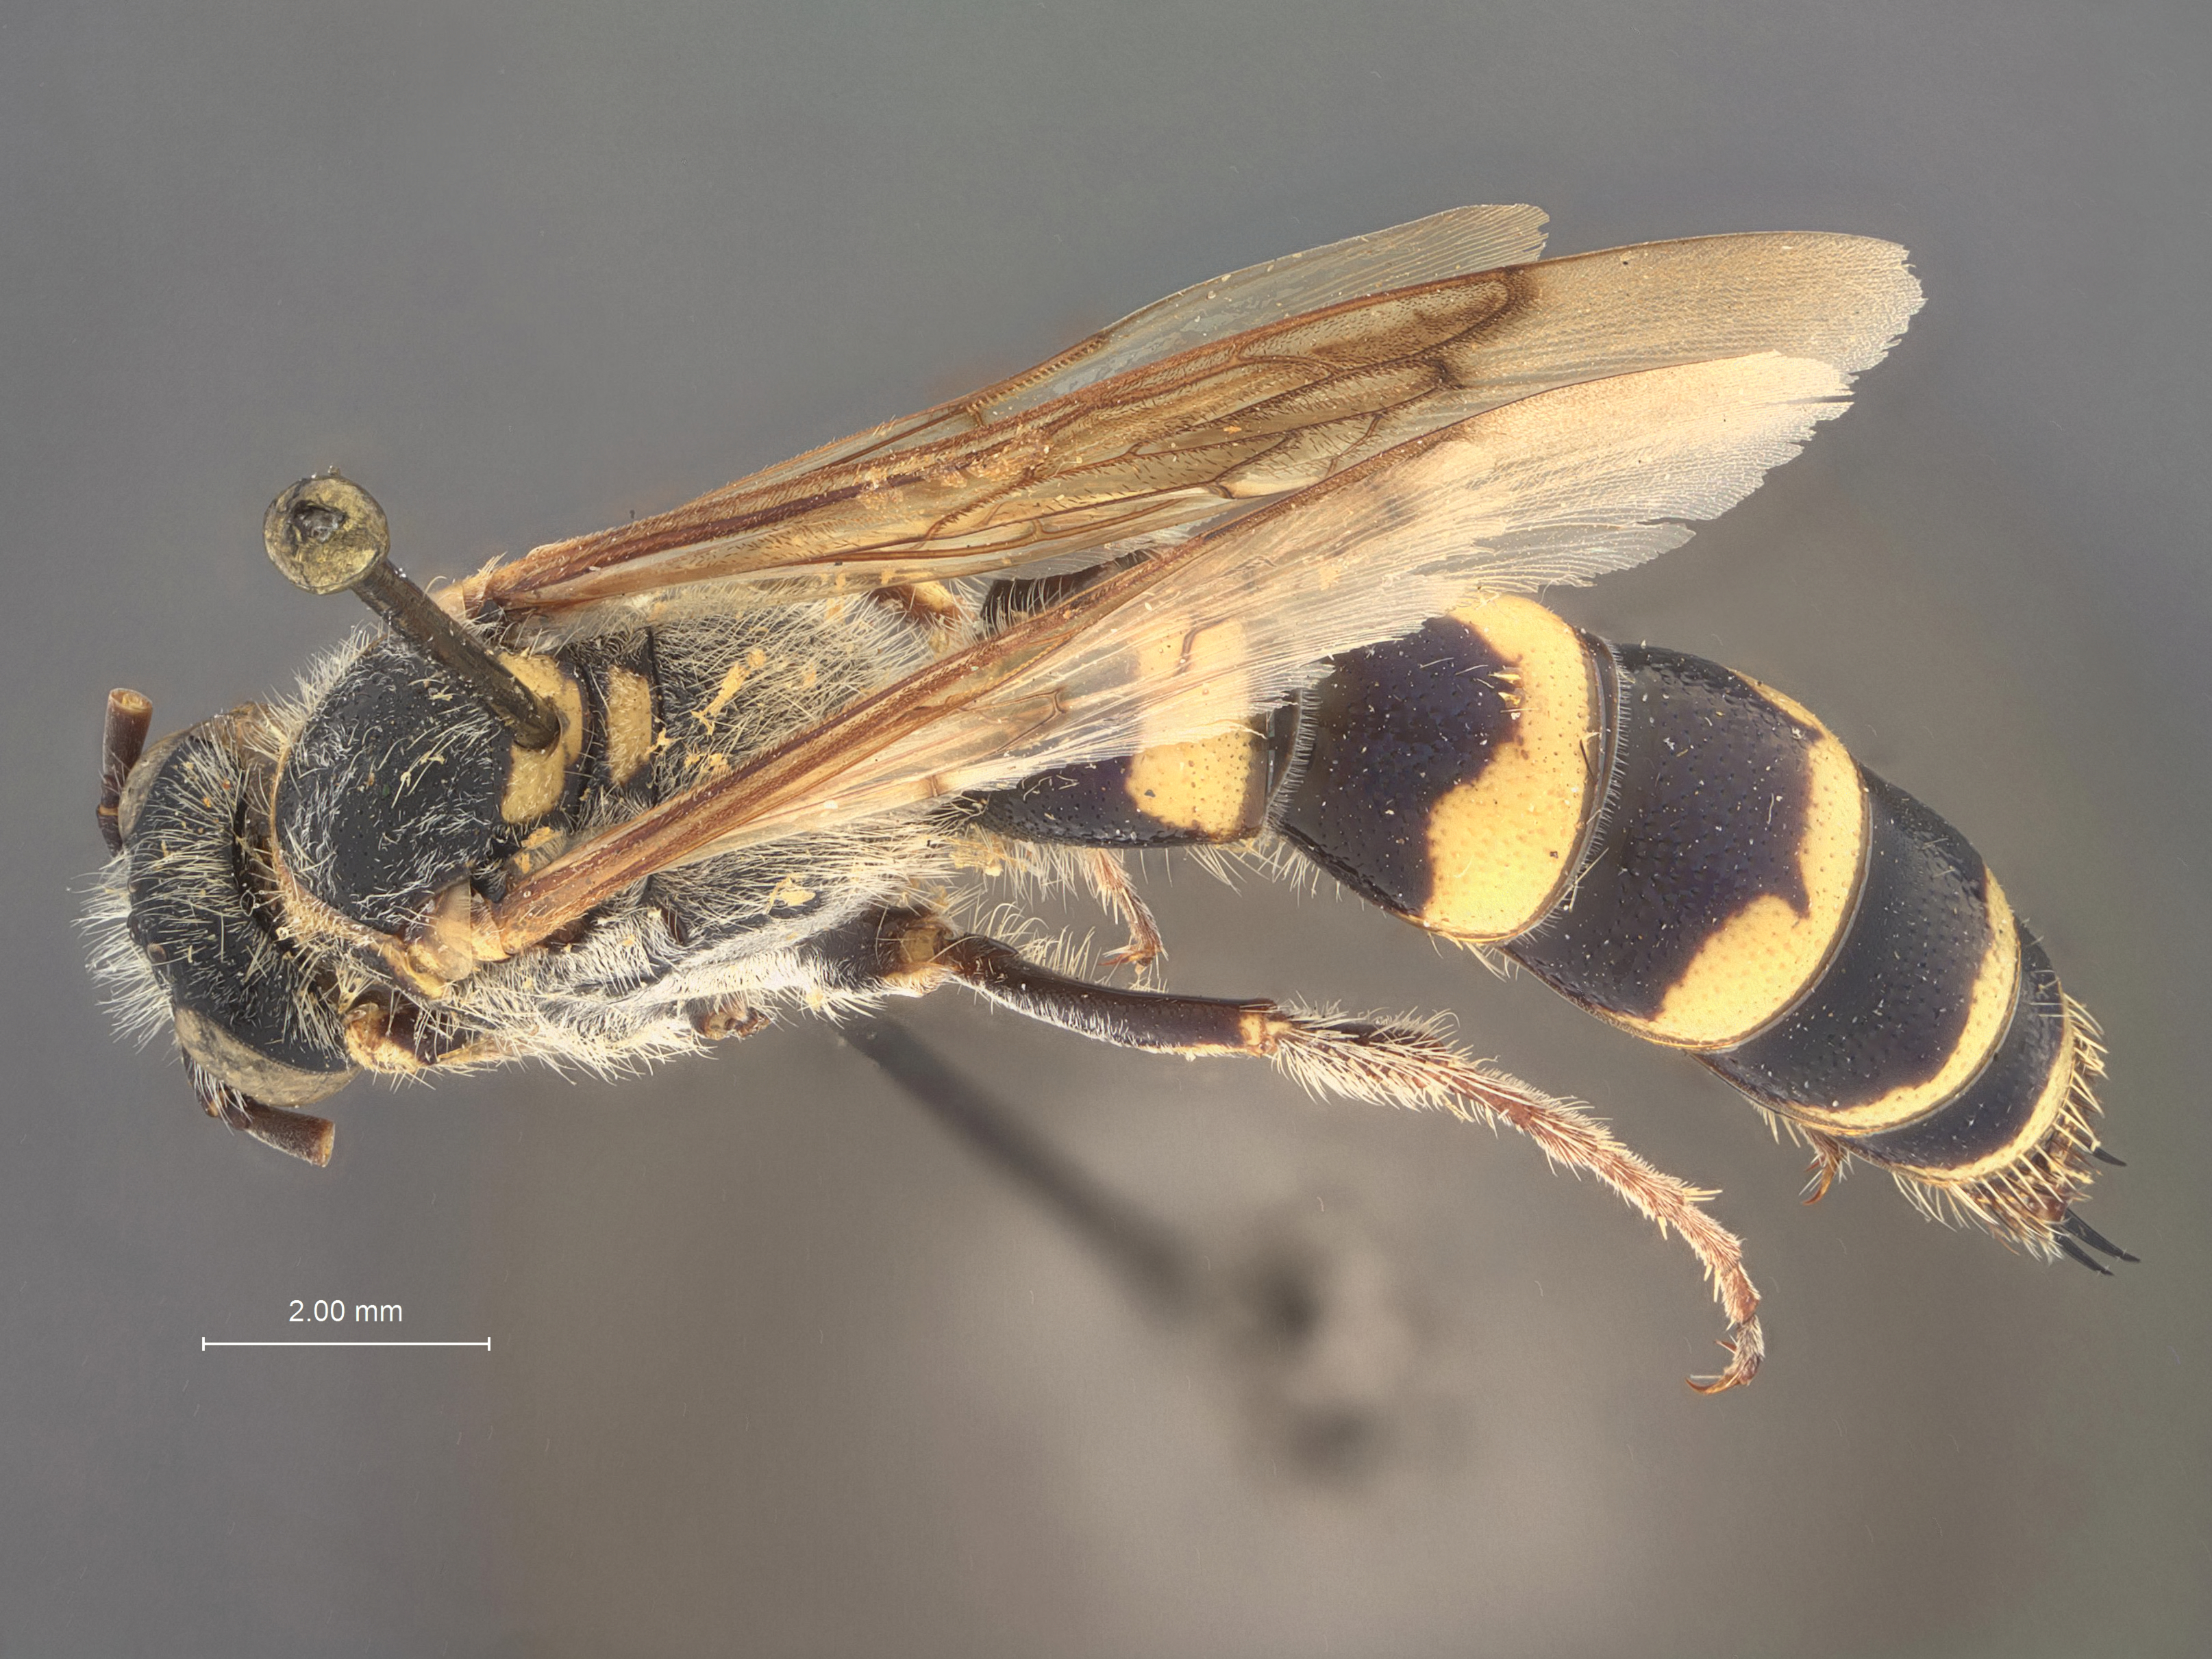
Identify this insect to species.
Campsomeris aureola
